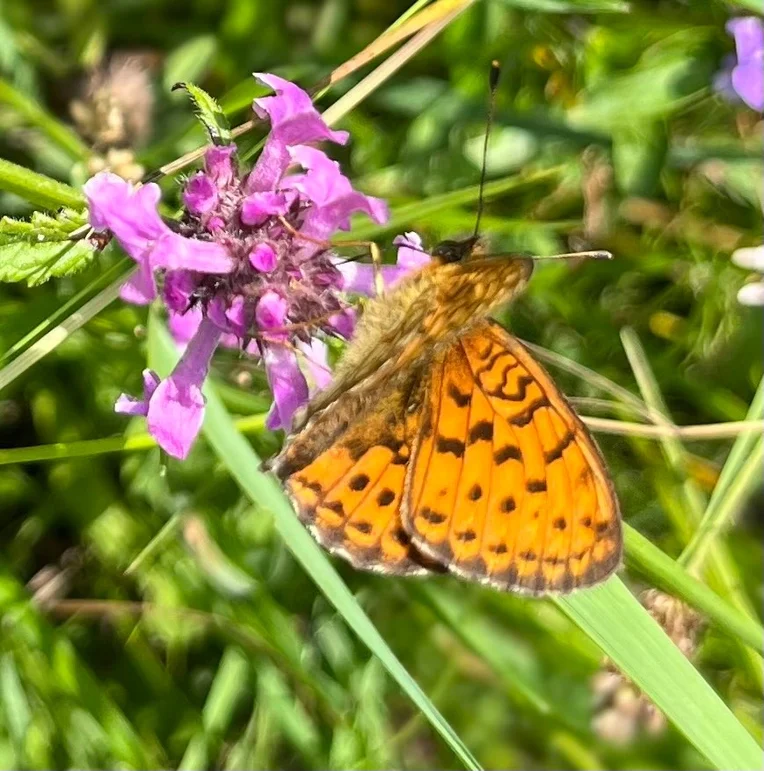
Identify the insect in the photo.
Brenthis ino
